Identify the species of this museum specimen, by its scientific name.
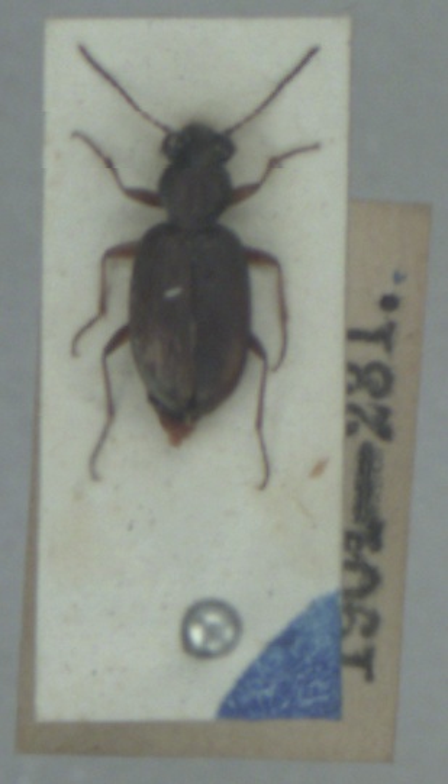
Asaphidion pallipes
